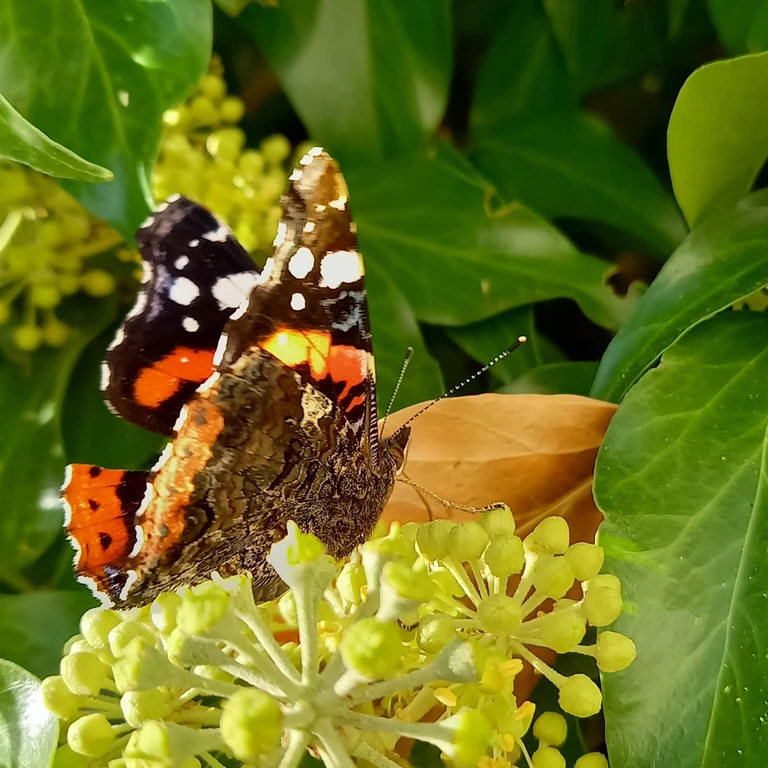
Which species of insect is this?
Vanessa atalanta
